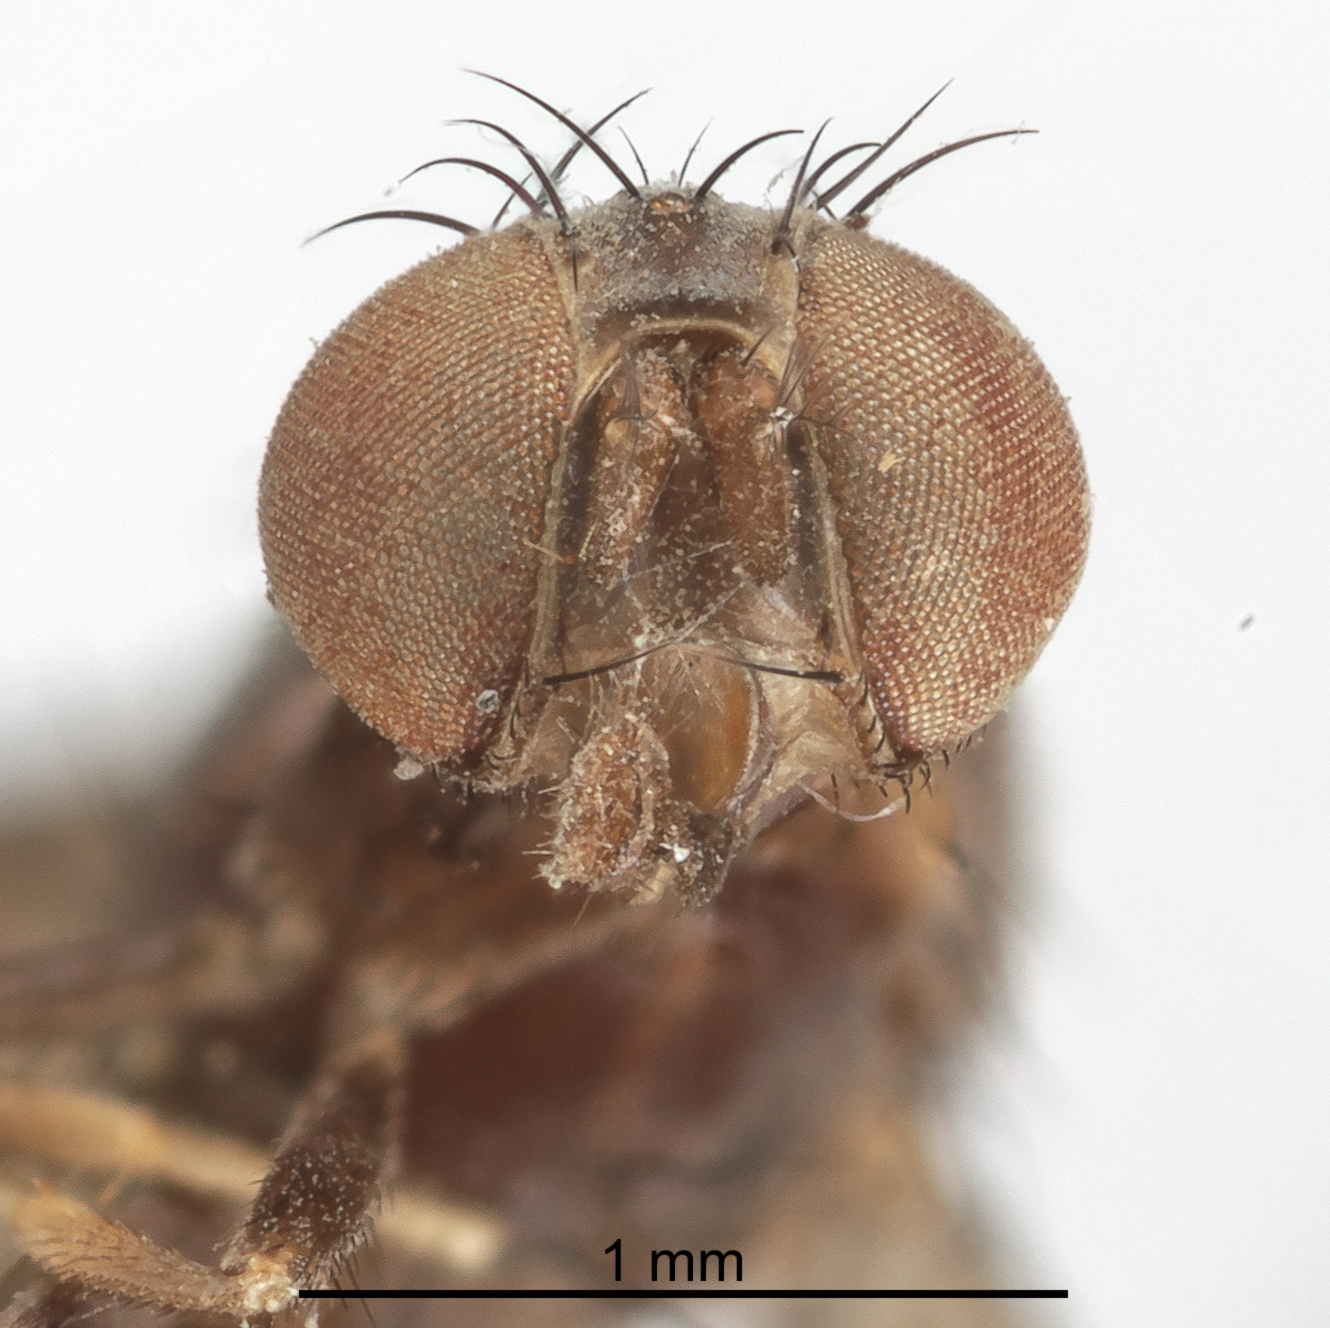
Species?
Stegana nigrita
